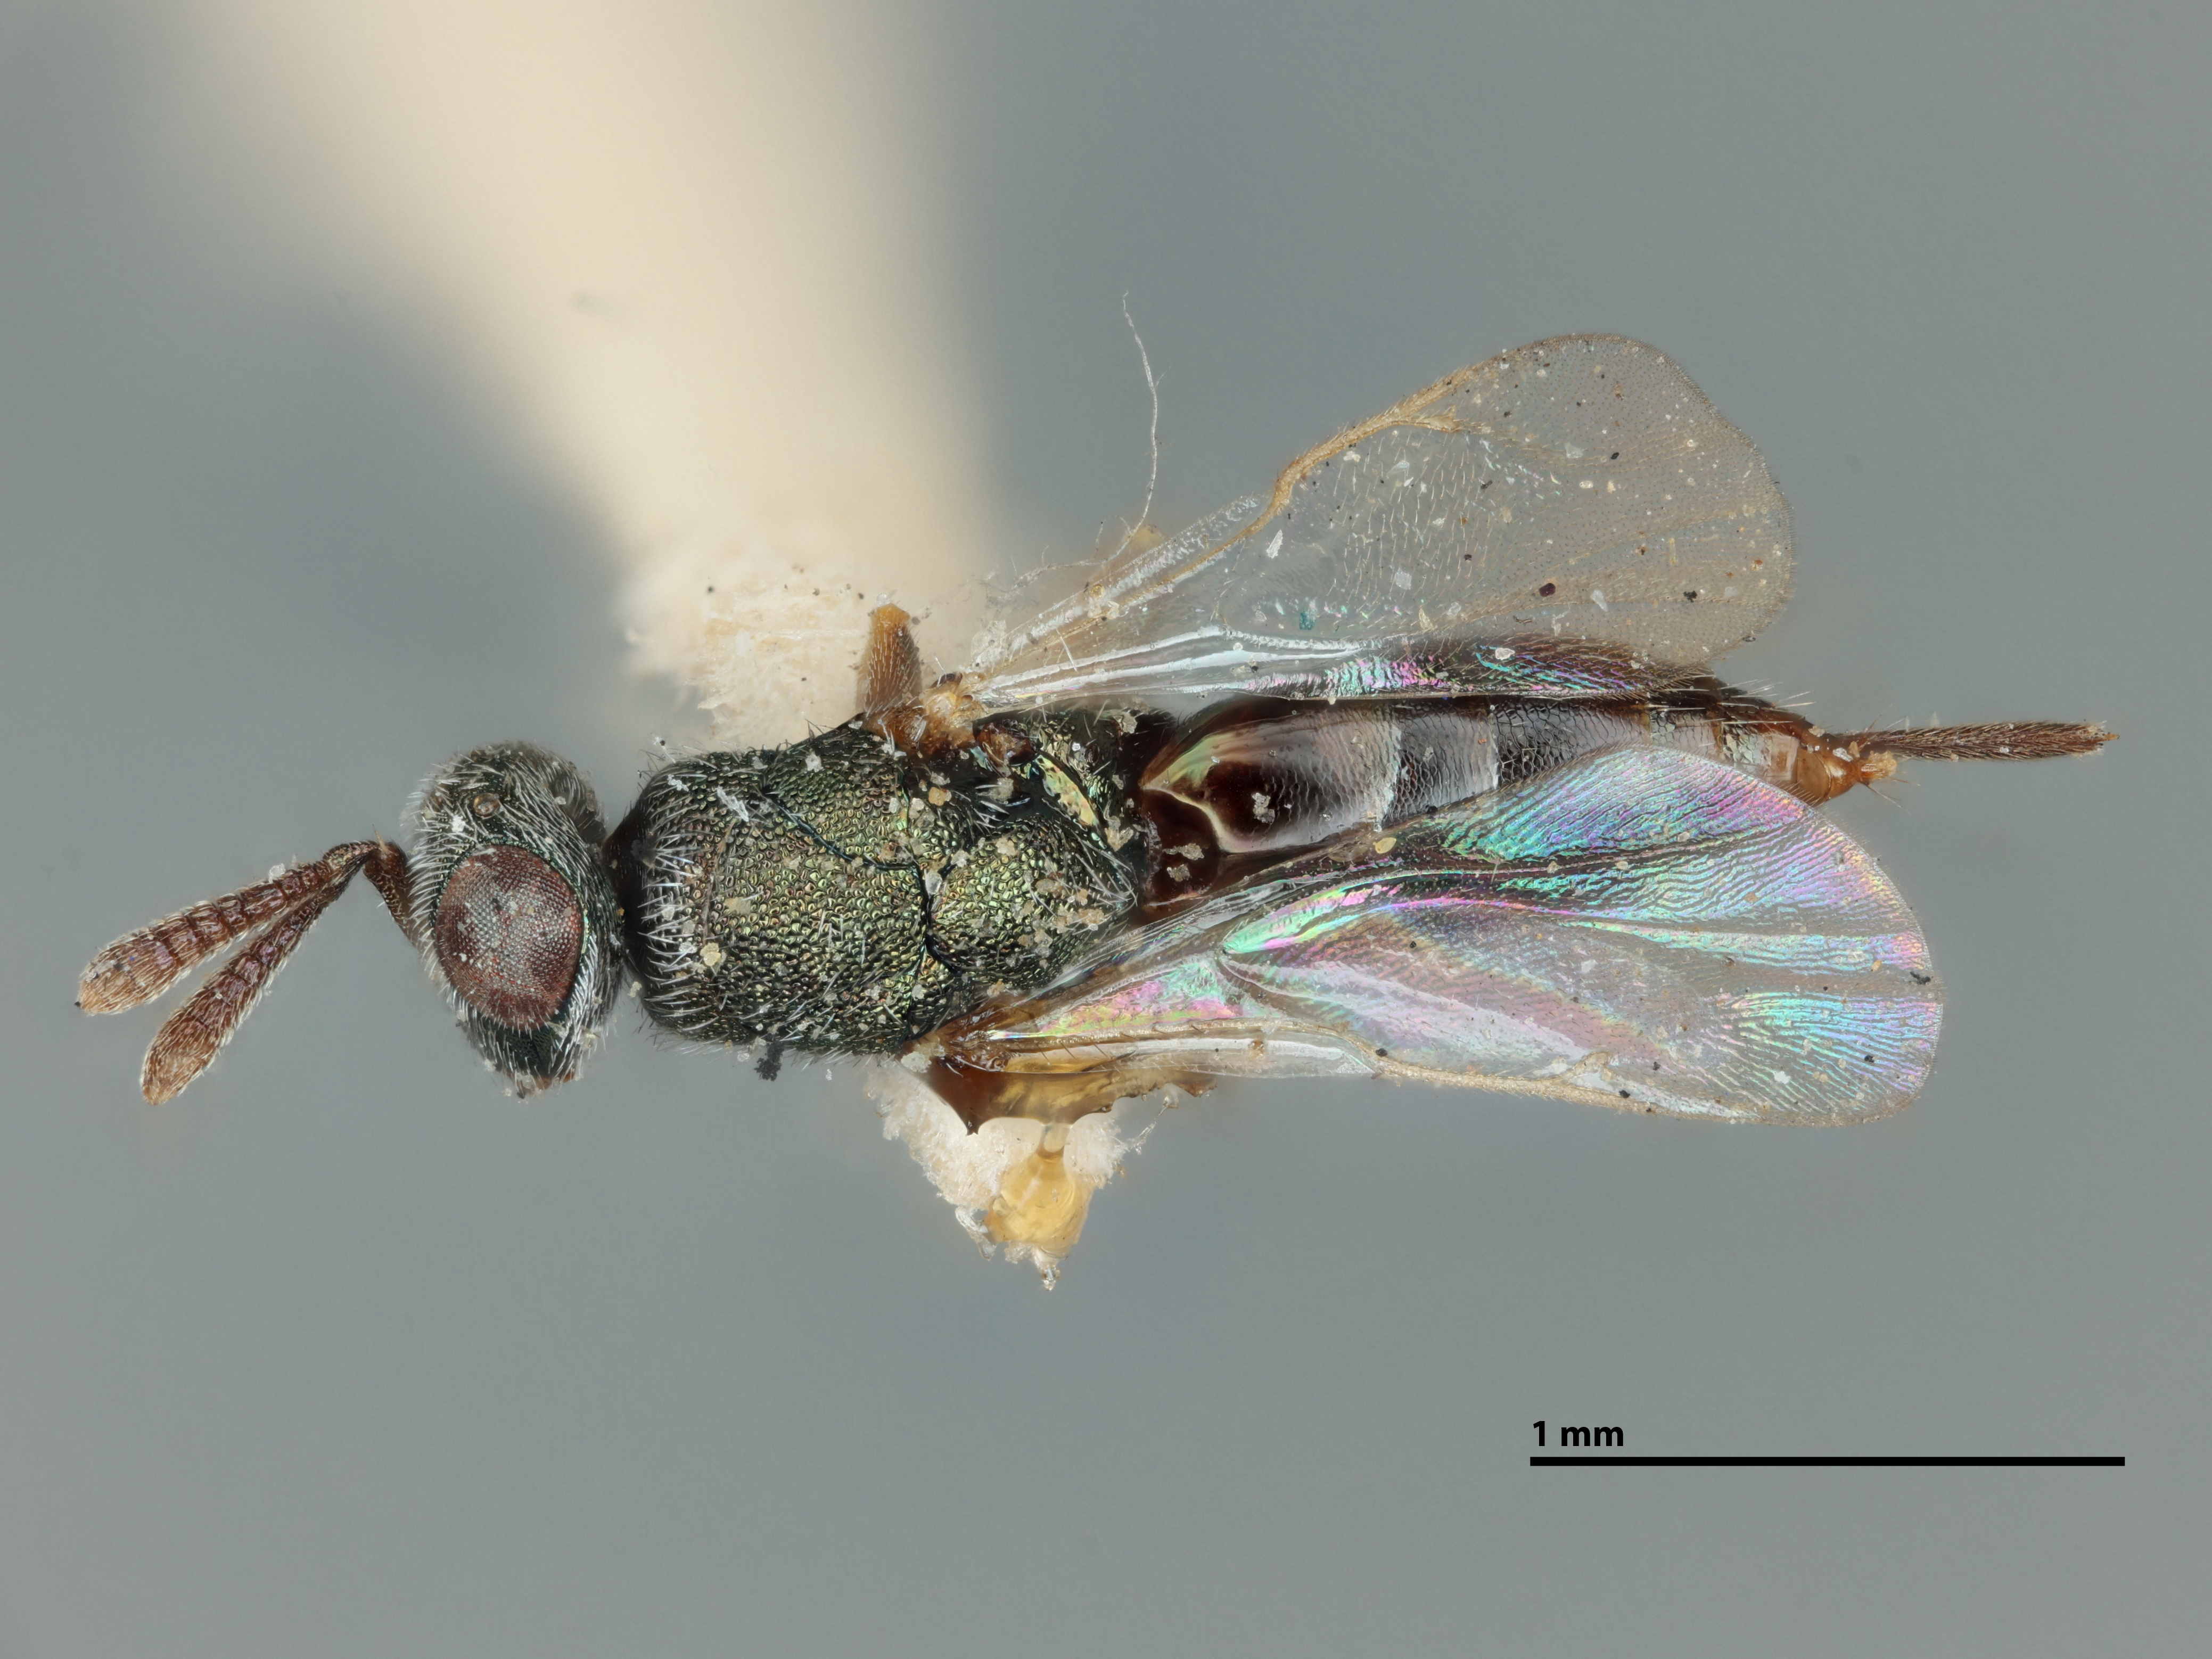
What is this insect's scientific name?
Eridontomerus primus
